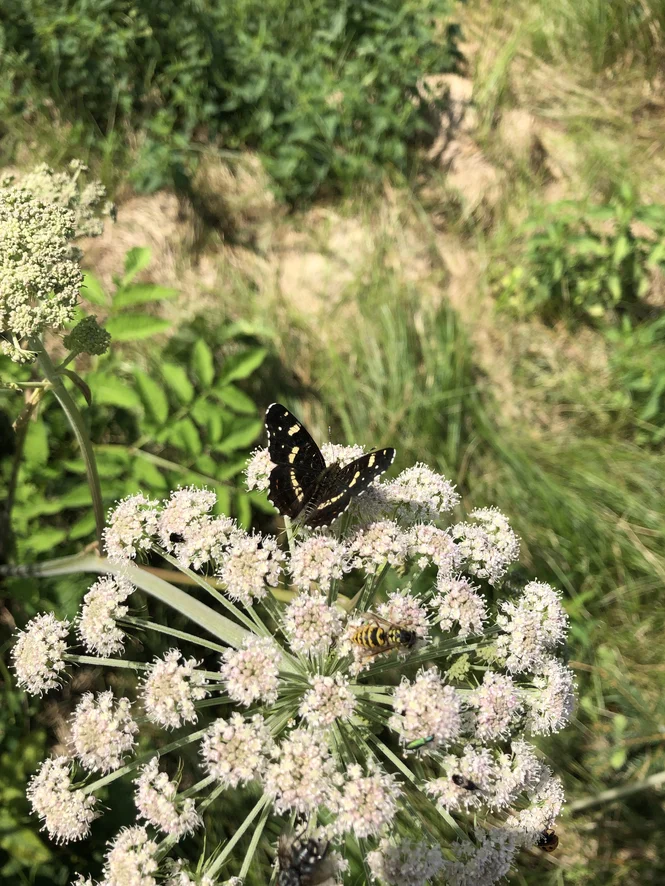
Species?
Araschnia levana
